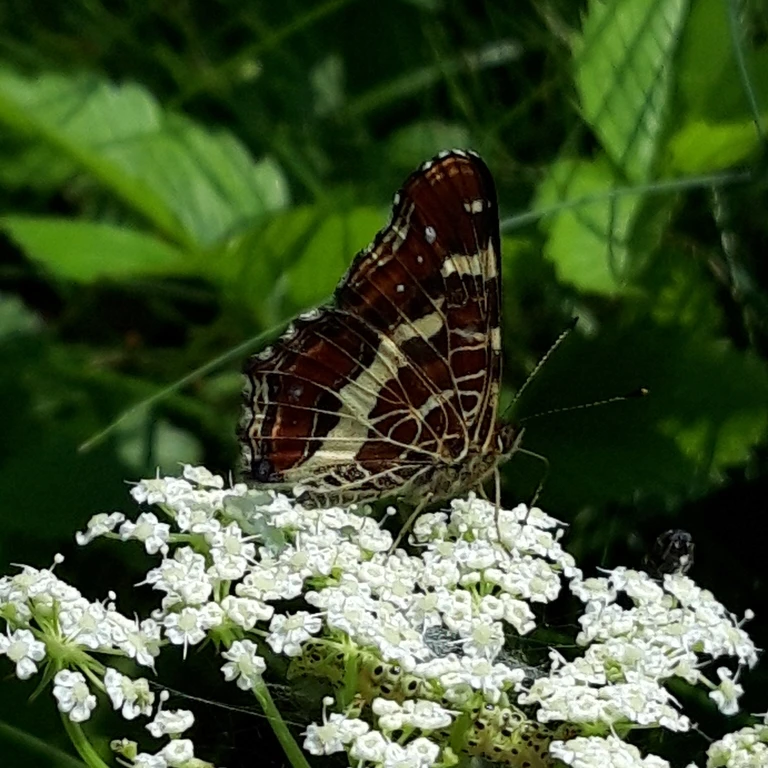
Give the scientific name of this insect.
Araschnia levana
